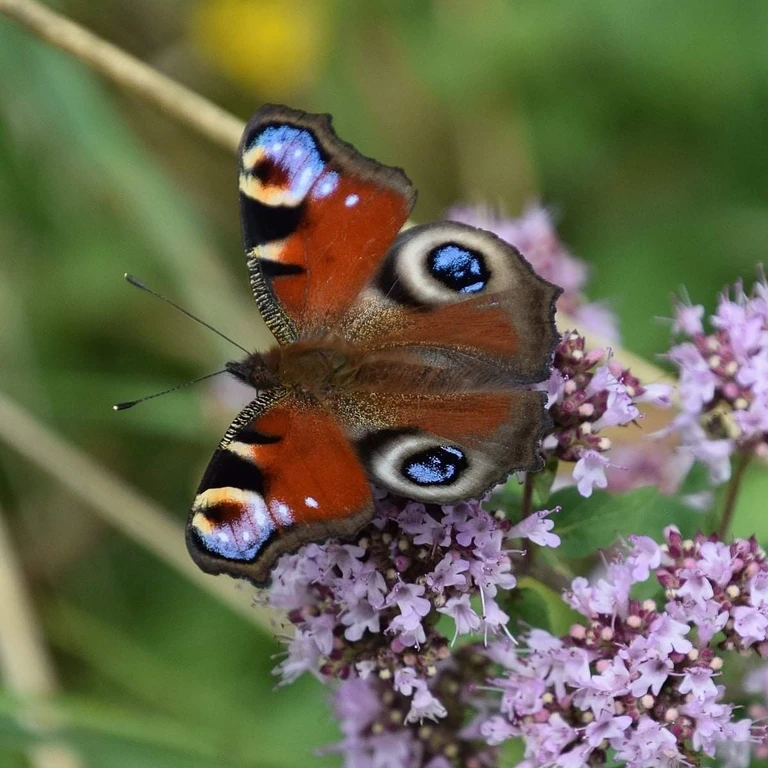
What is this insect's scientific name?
Aglais io
